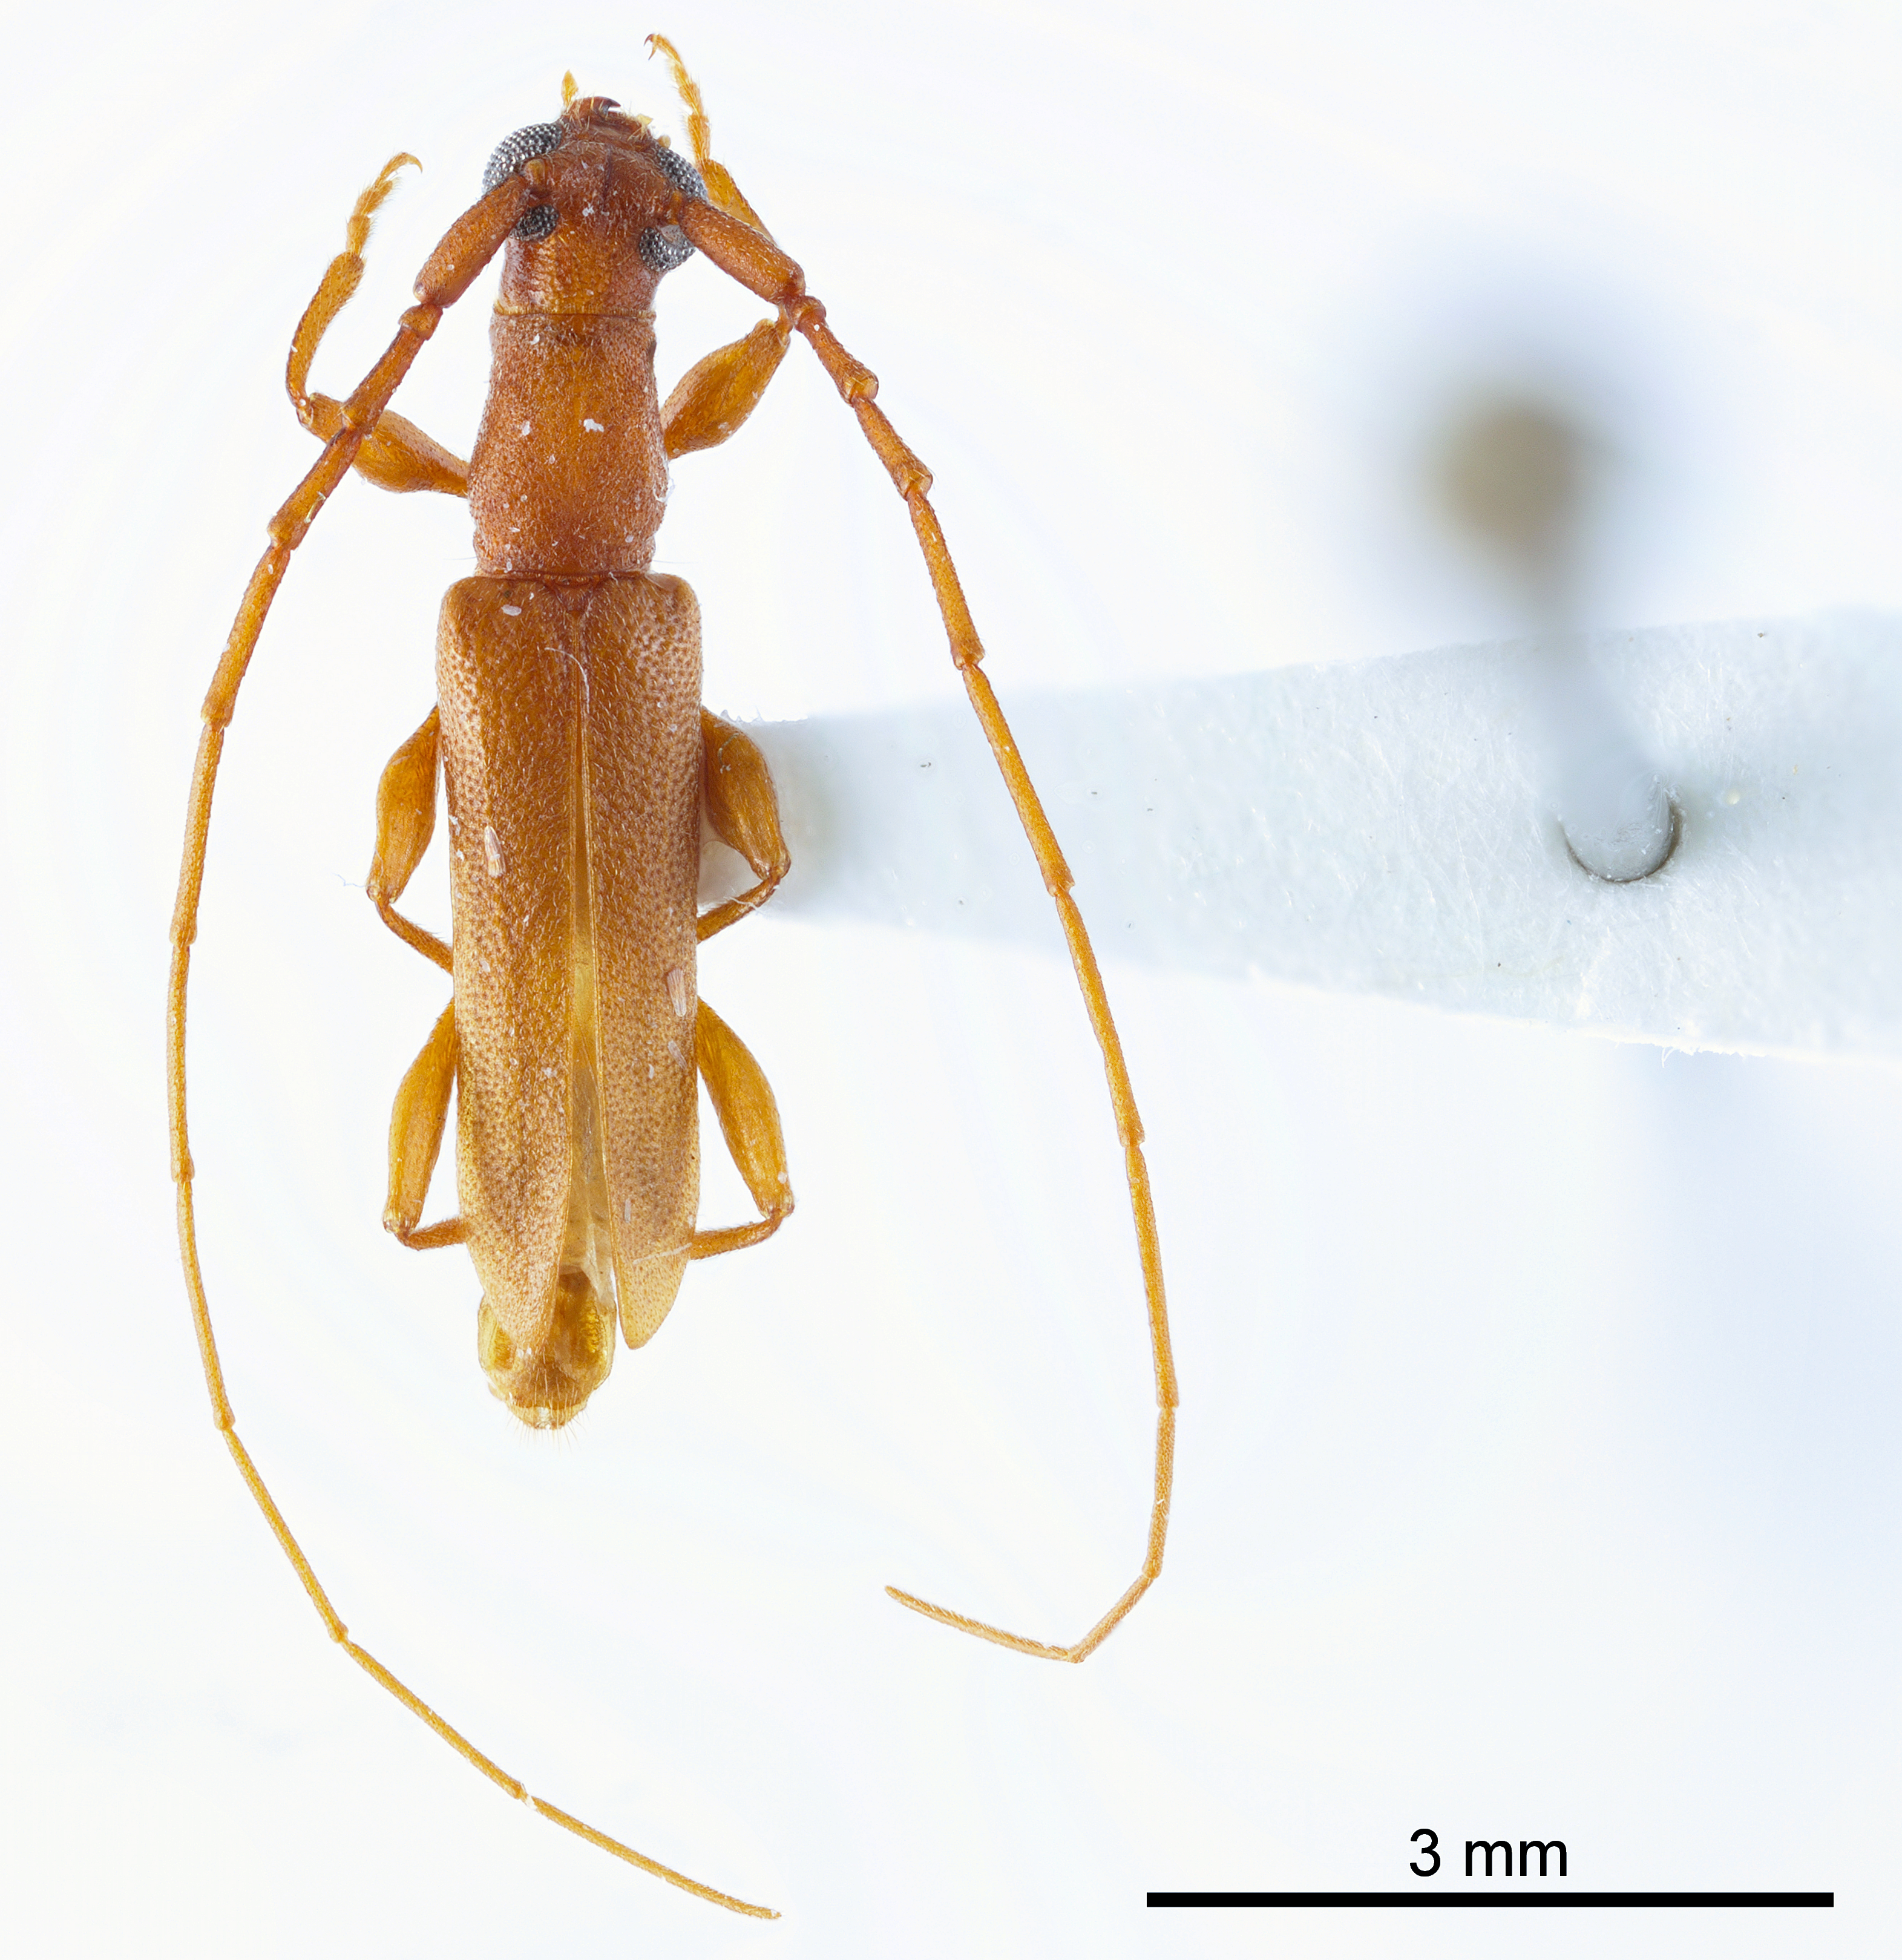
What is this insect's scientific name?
Hypexilis pallida
